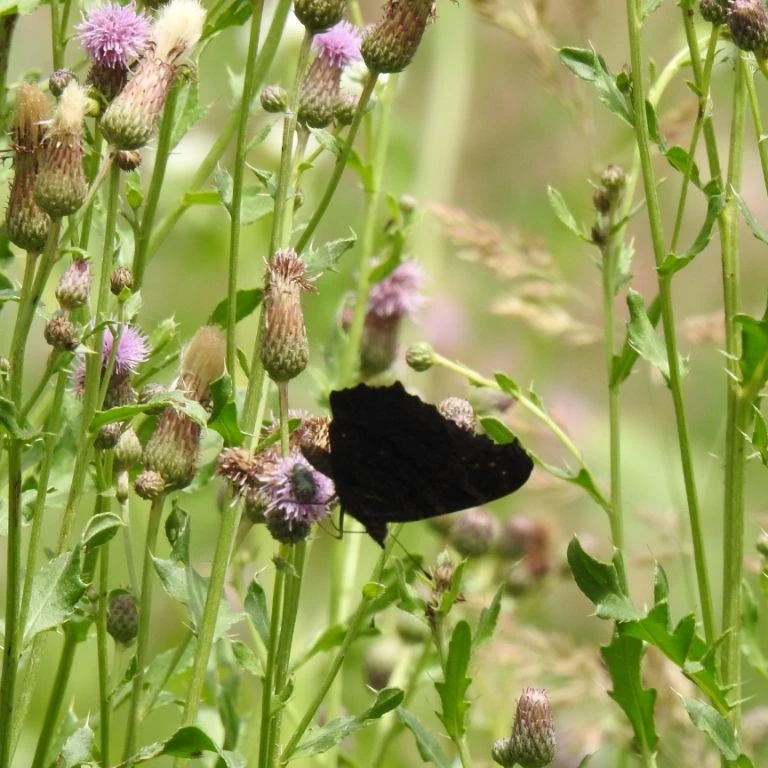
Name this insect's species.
Aglais io
